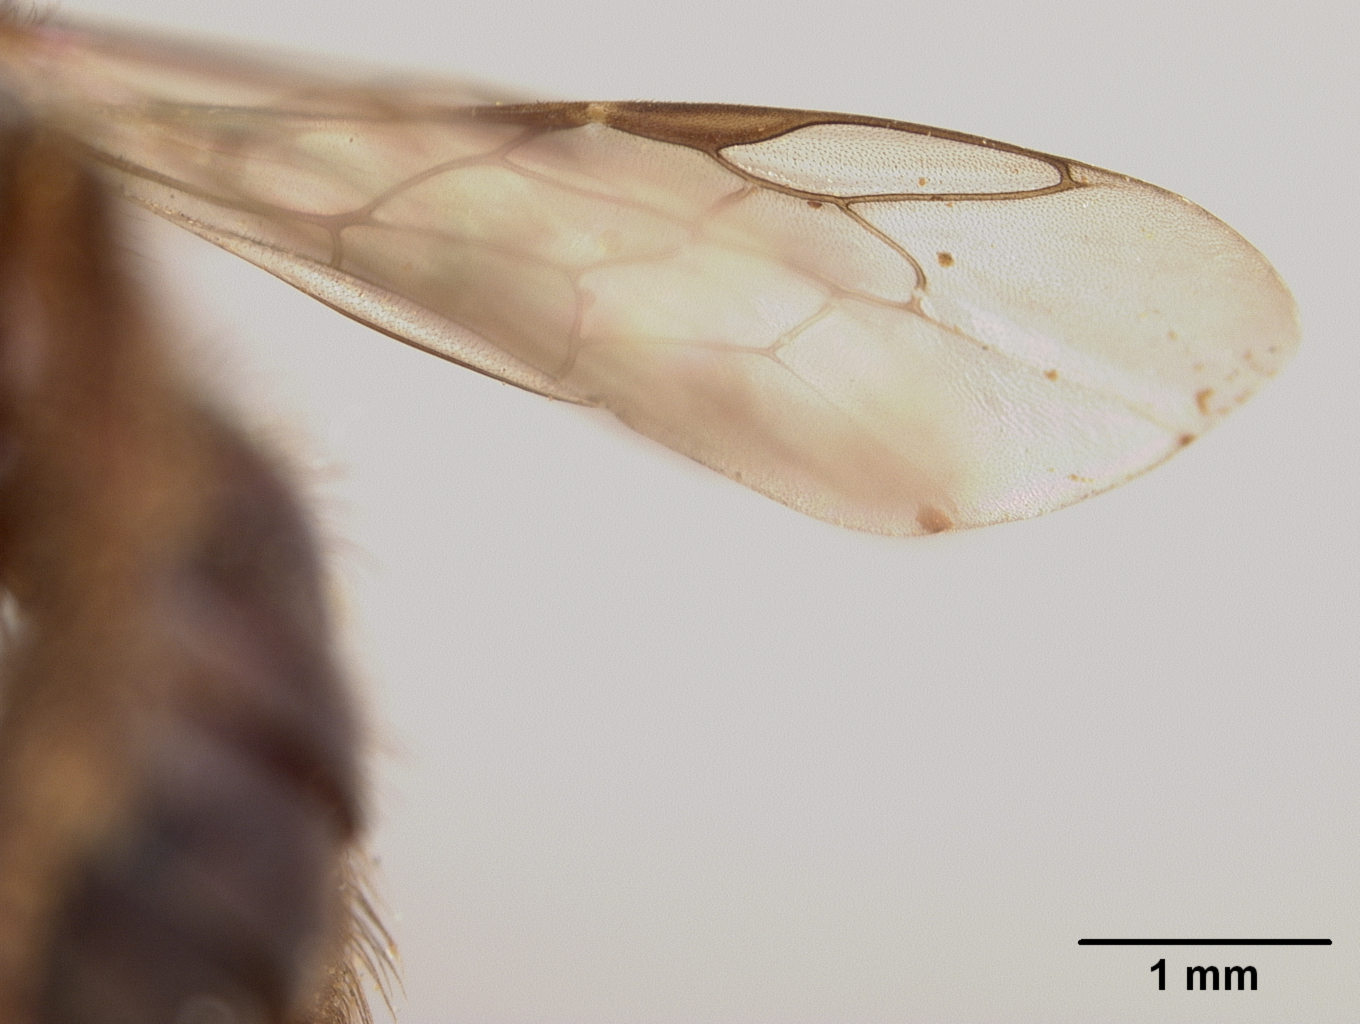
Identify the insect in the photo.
Panurgus dentipes
